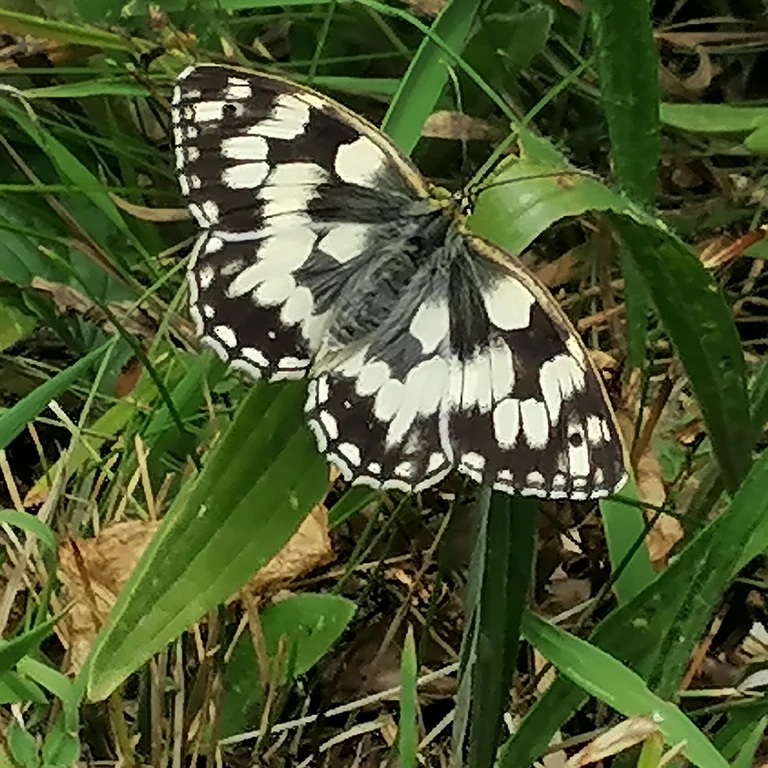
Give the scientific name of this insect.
Melanargia galathea
